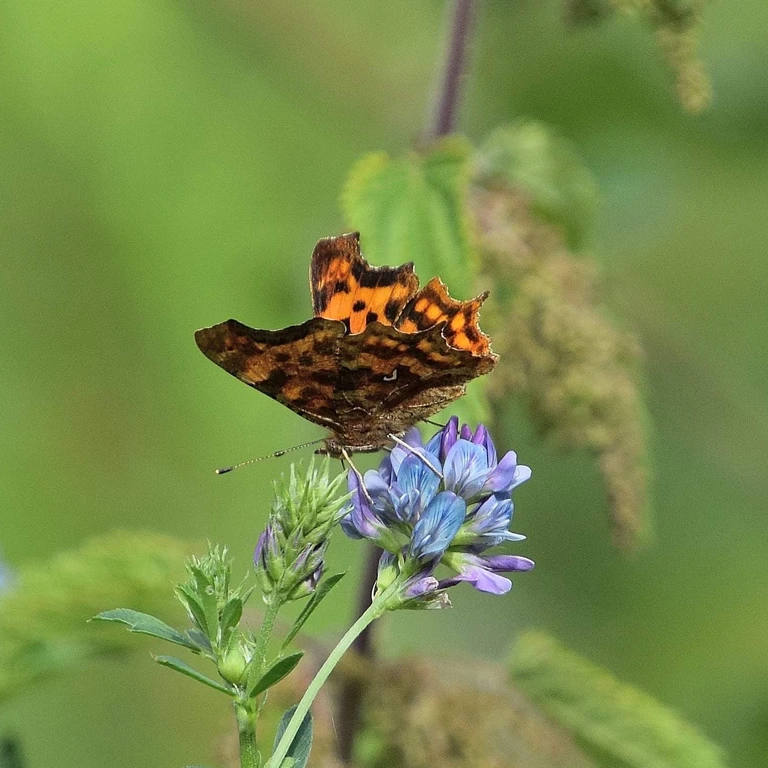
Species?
Polygonia c-album
